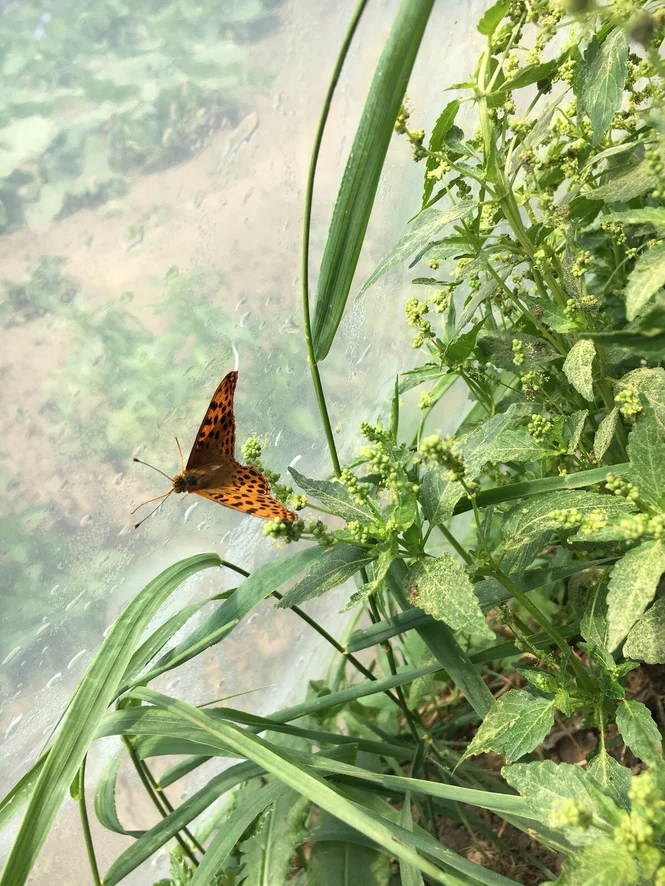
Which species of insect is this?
Issoria lathonia
